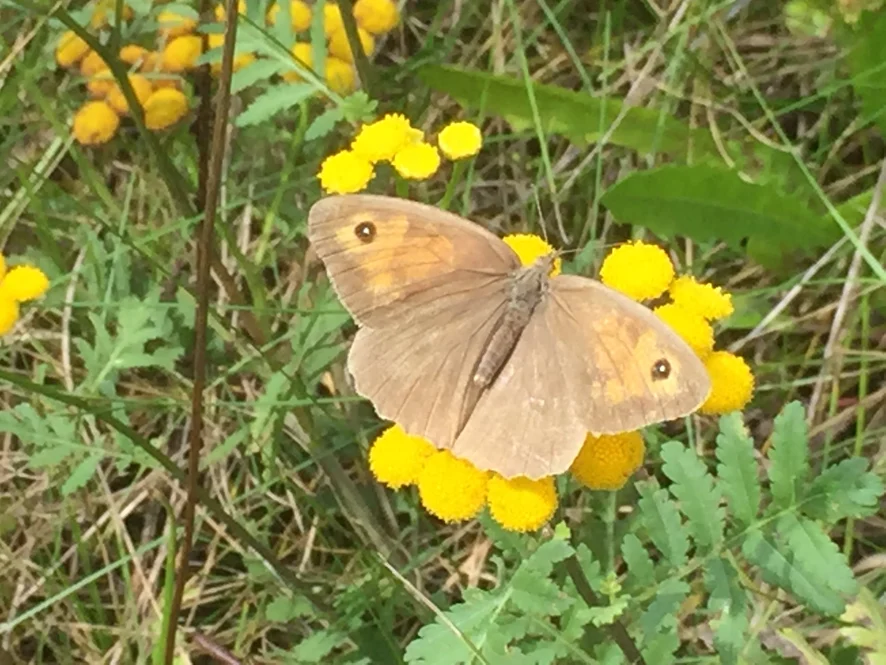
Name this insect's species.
Maniola jurtina
